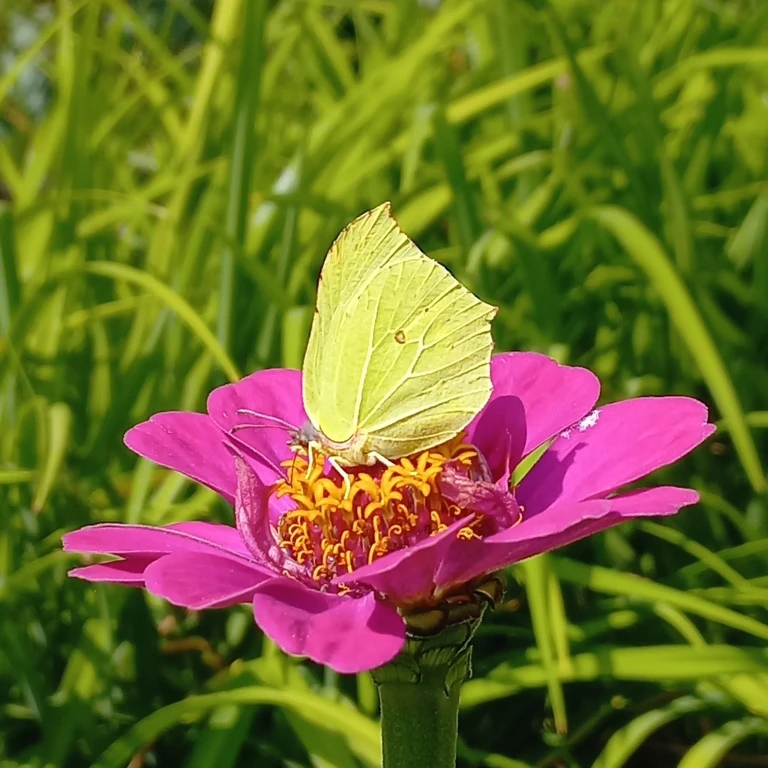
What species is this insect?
Gonepteryx rhamni
